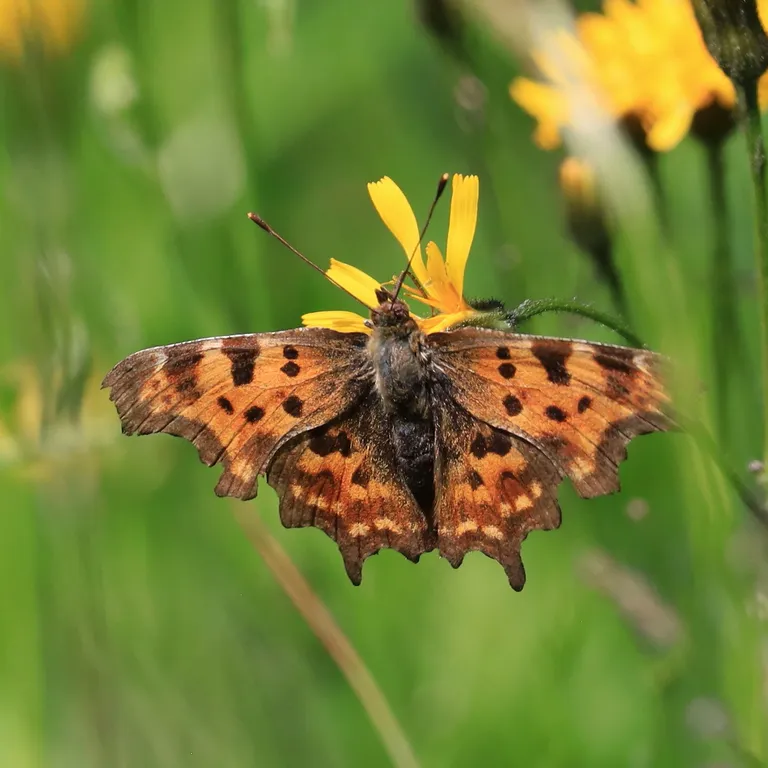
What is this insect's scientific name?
Polygonia c-album
